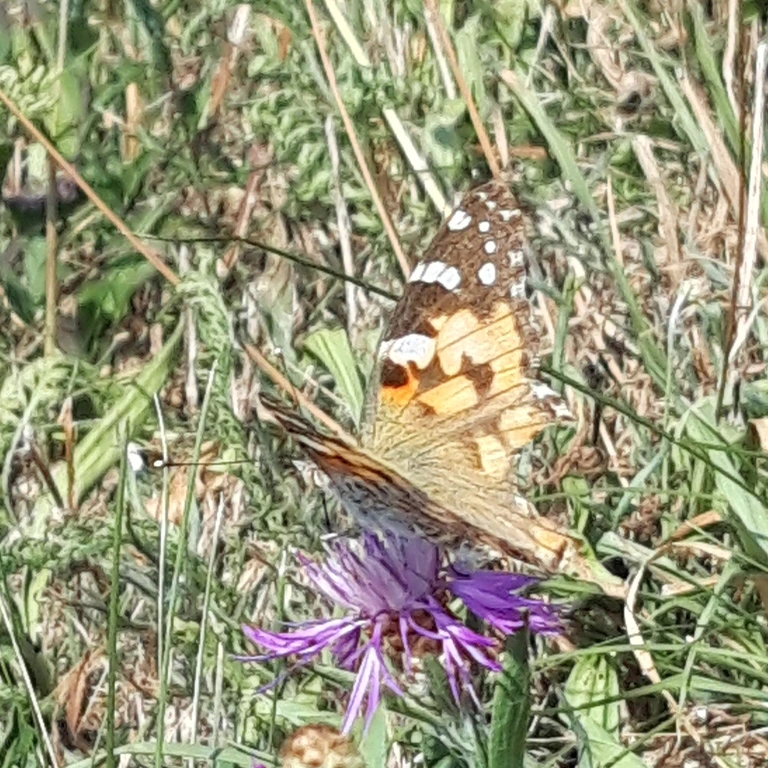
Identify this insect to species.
Vanessa cardui
